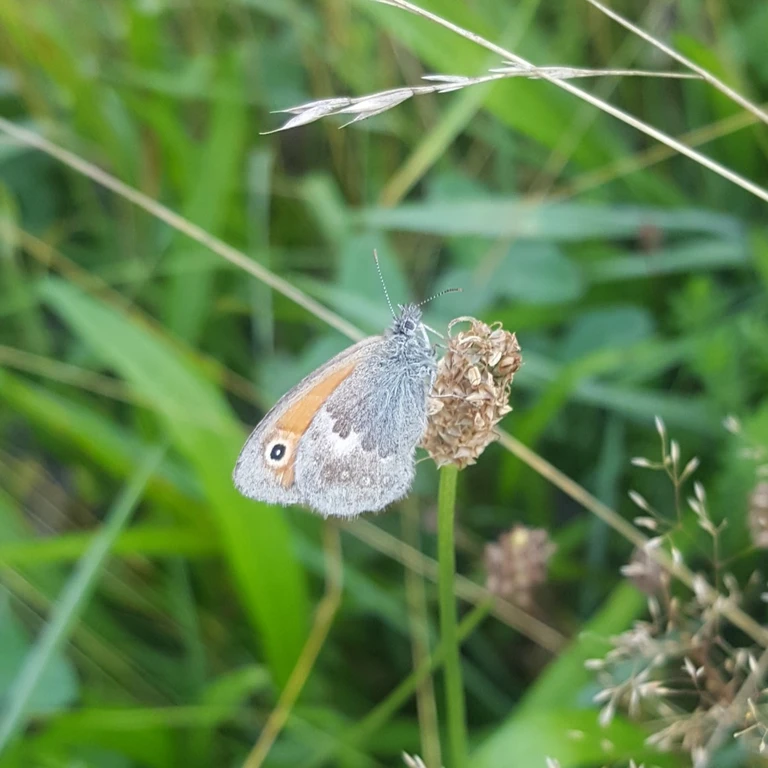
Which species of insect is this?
Coenonympha pamphilus
